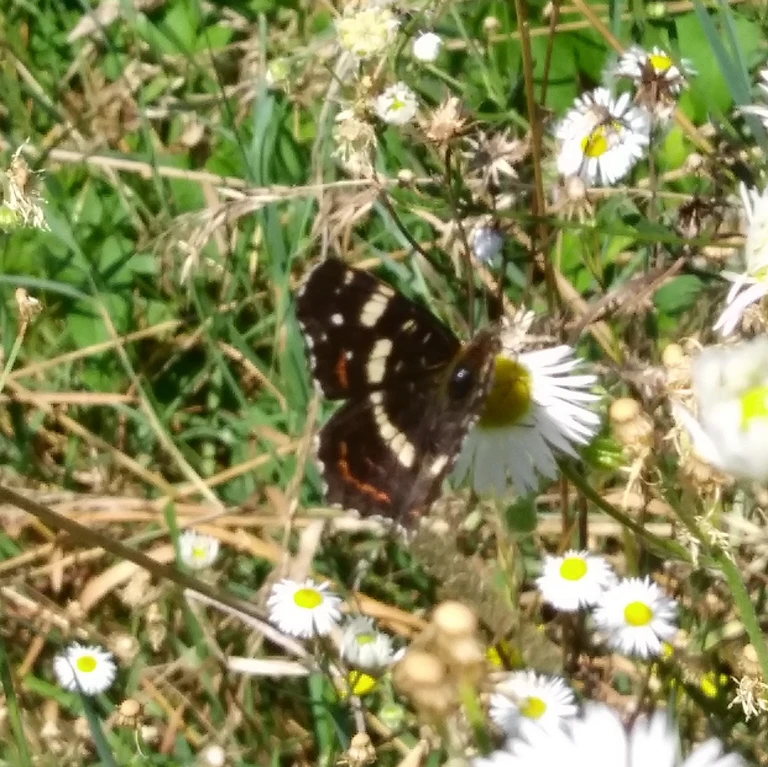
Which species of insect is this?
Araschnia levana
